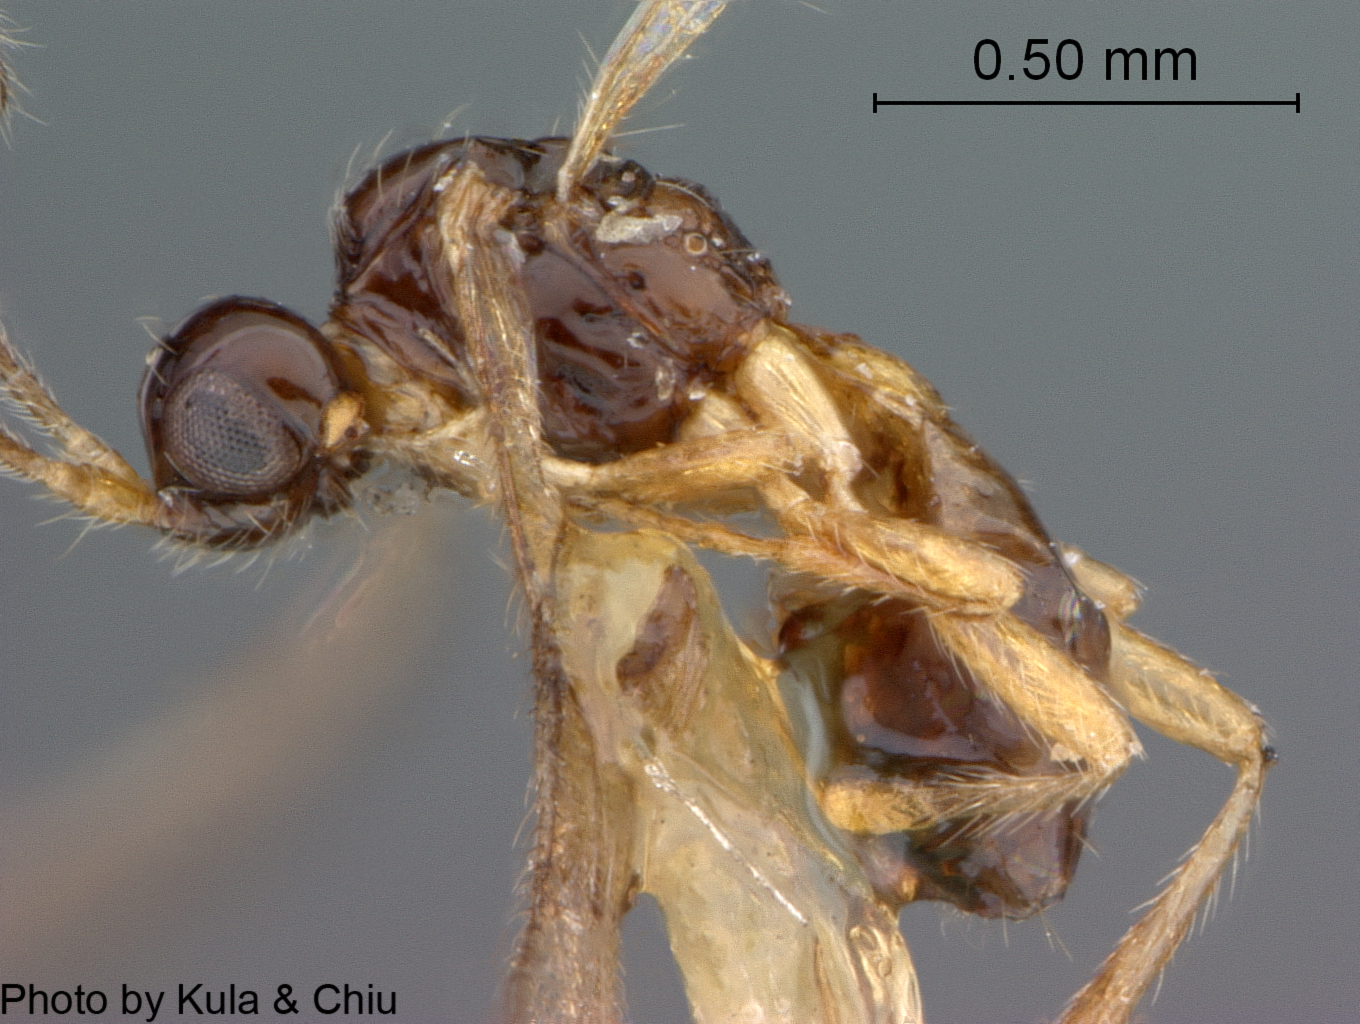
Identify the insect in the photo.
Aspilota capitata
